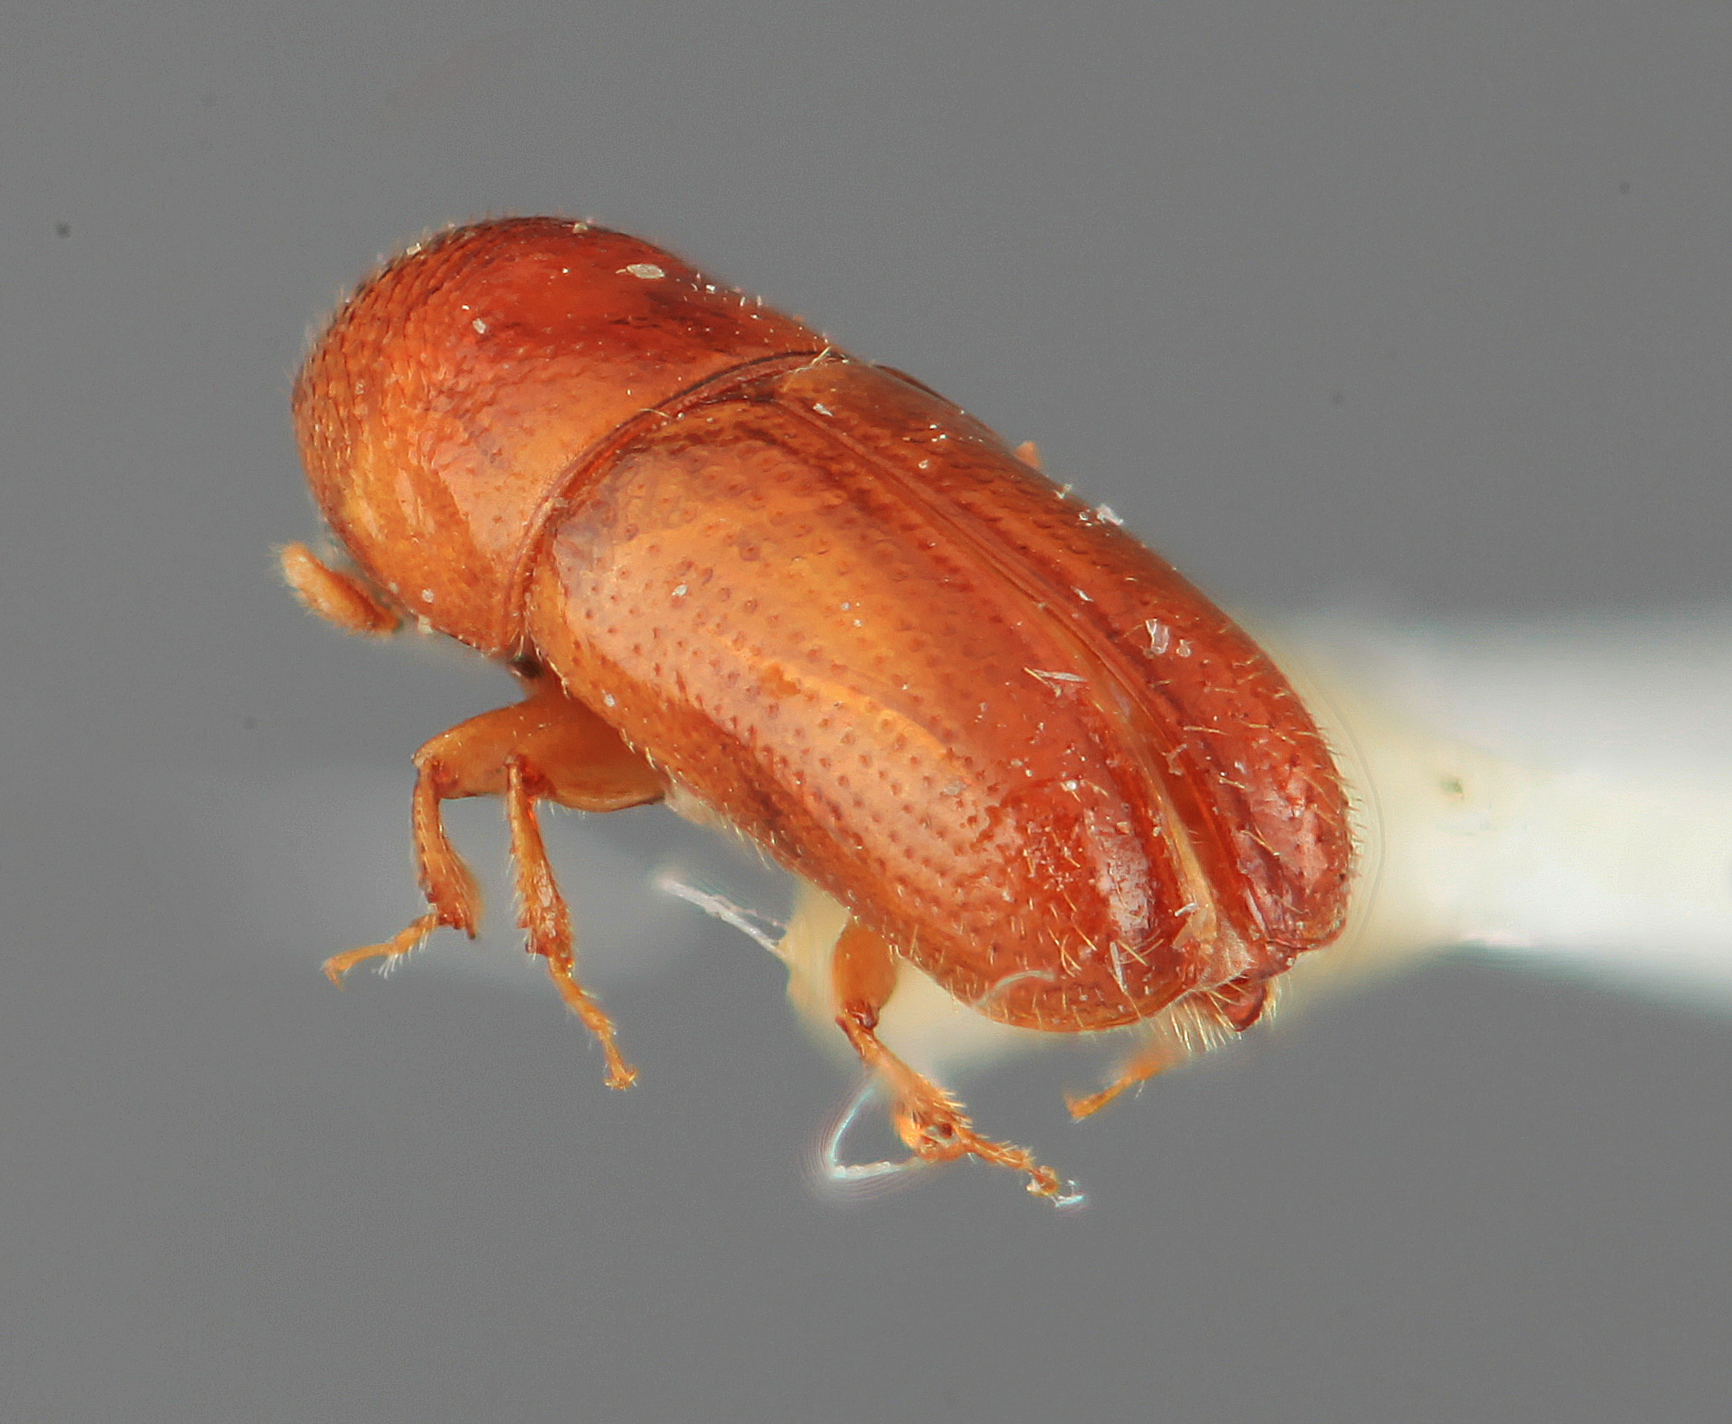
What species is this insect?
Araptus cuspidatus
